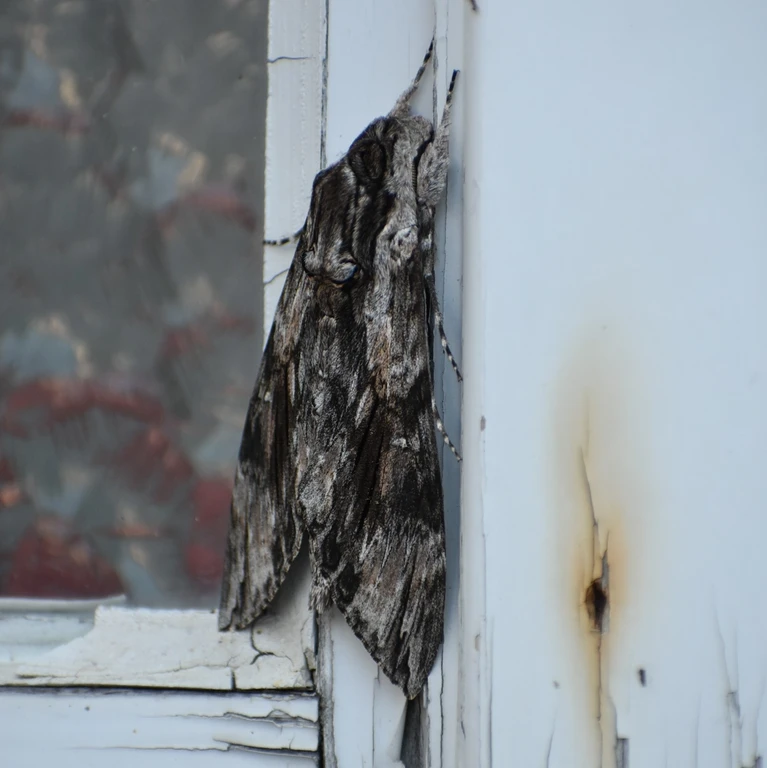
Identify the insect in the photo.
Agrius convolvuli
